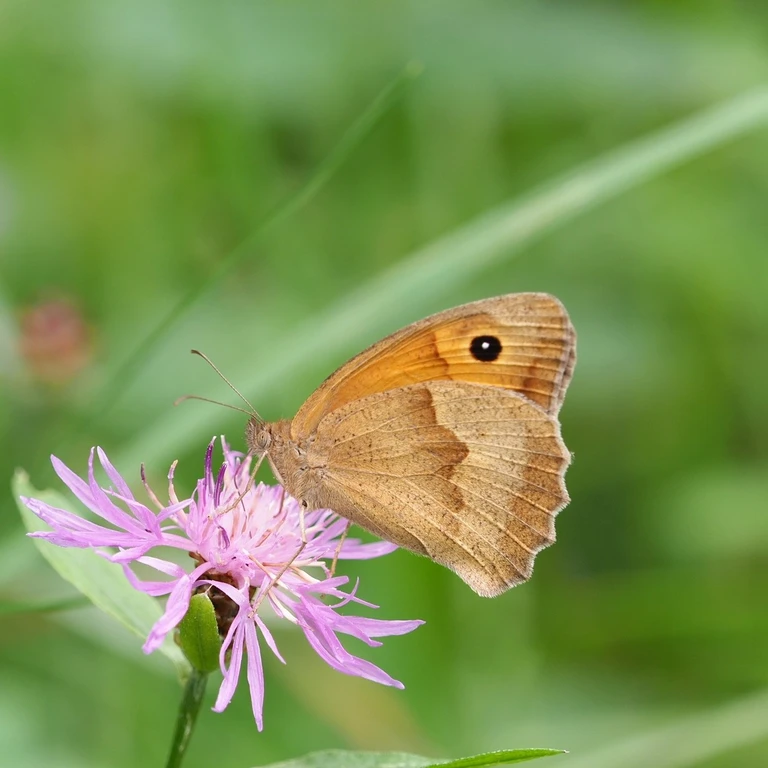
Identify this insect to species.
Maniola jurtina
